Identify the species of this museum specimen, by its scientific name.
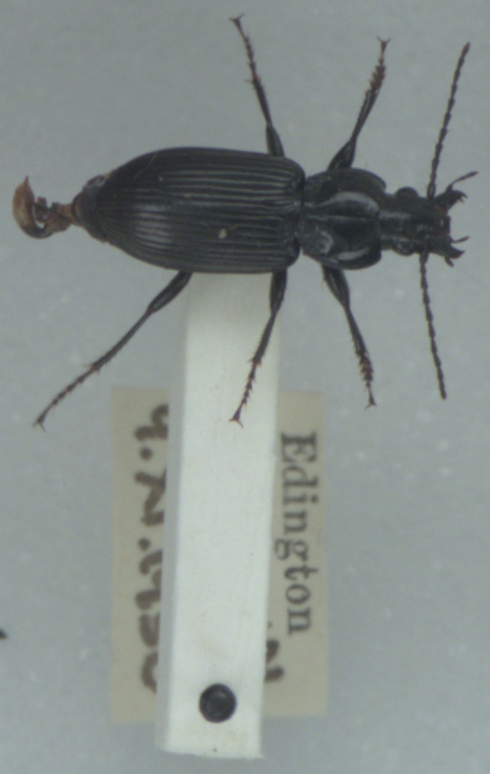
Pterostichus nigrita
